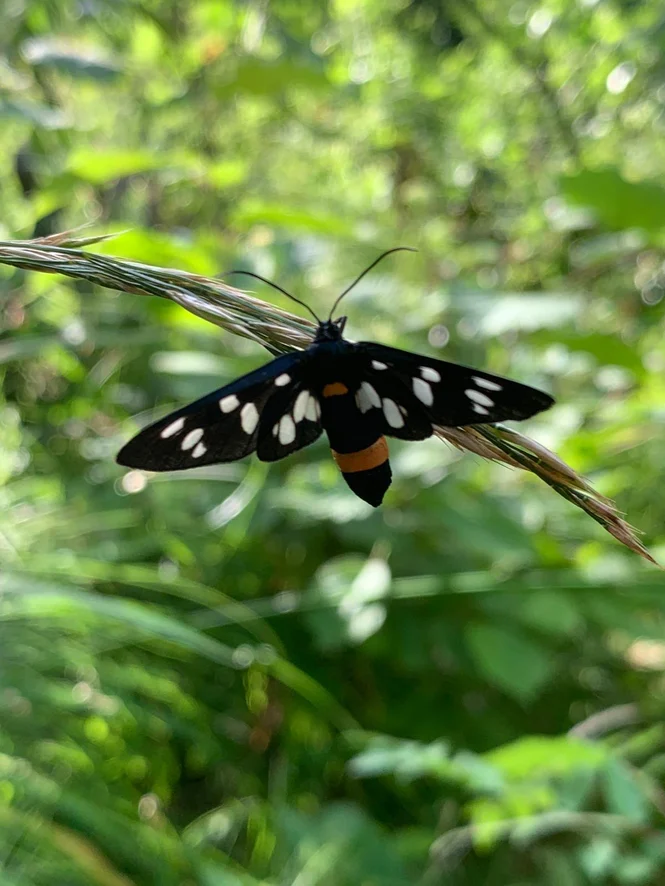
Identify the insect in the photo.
Amata phegea
